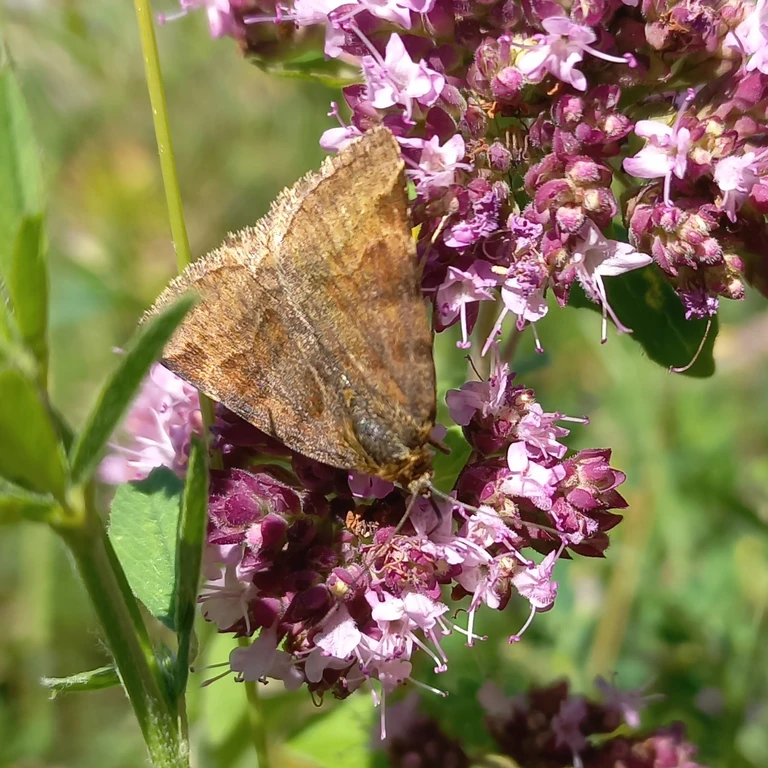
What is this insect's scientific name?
Euclidia glyphica
